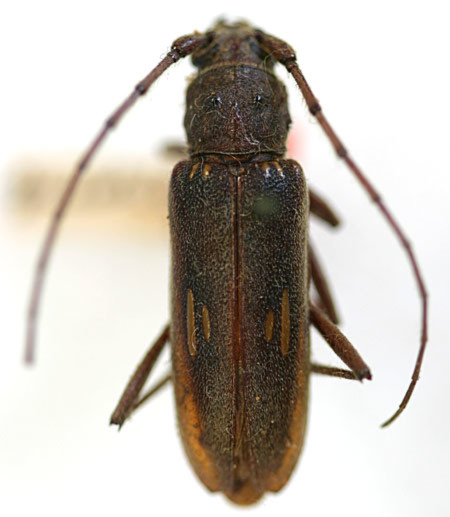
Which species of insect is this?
Eburia ovicollis (also Eburia quadricollis)
